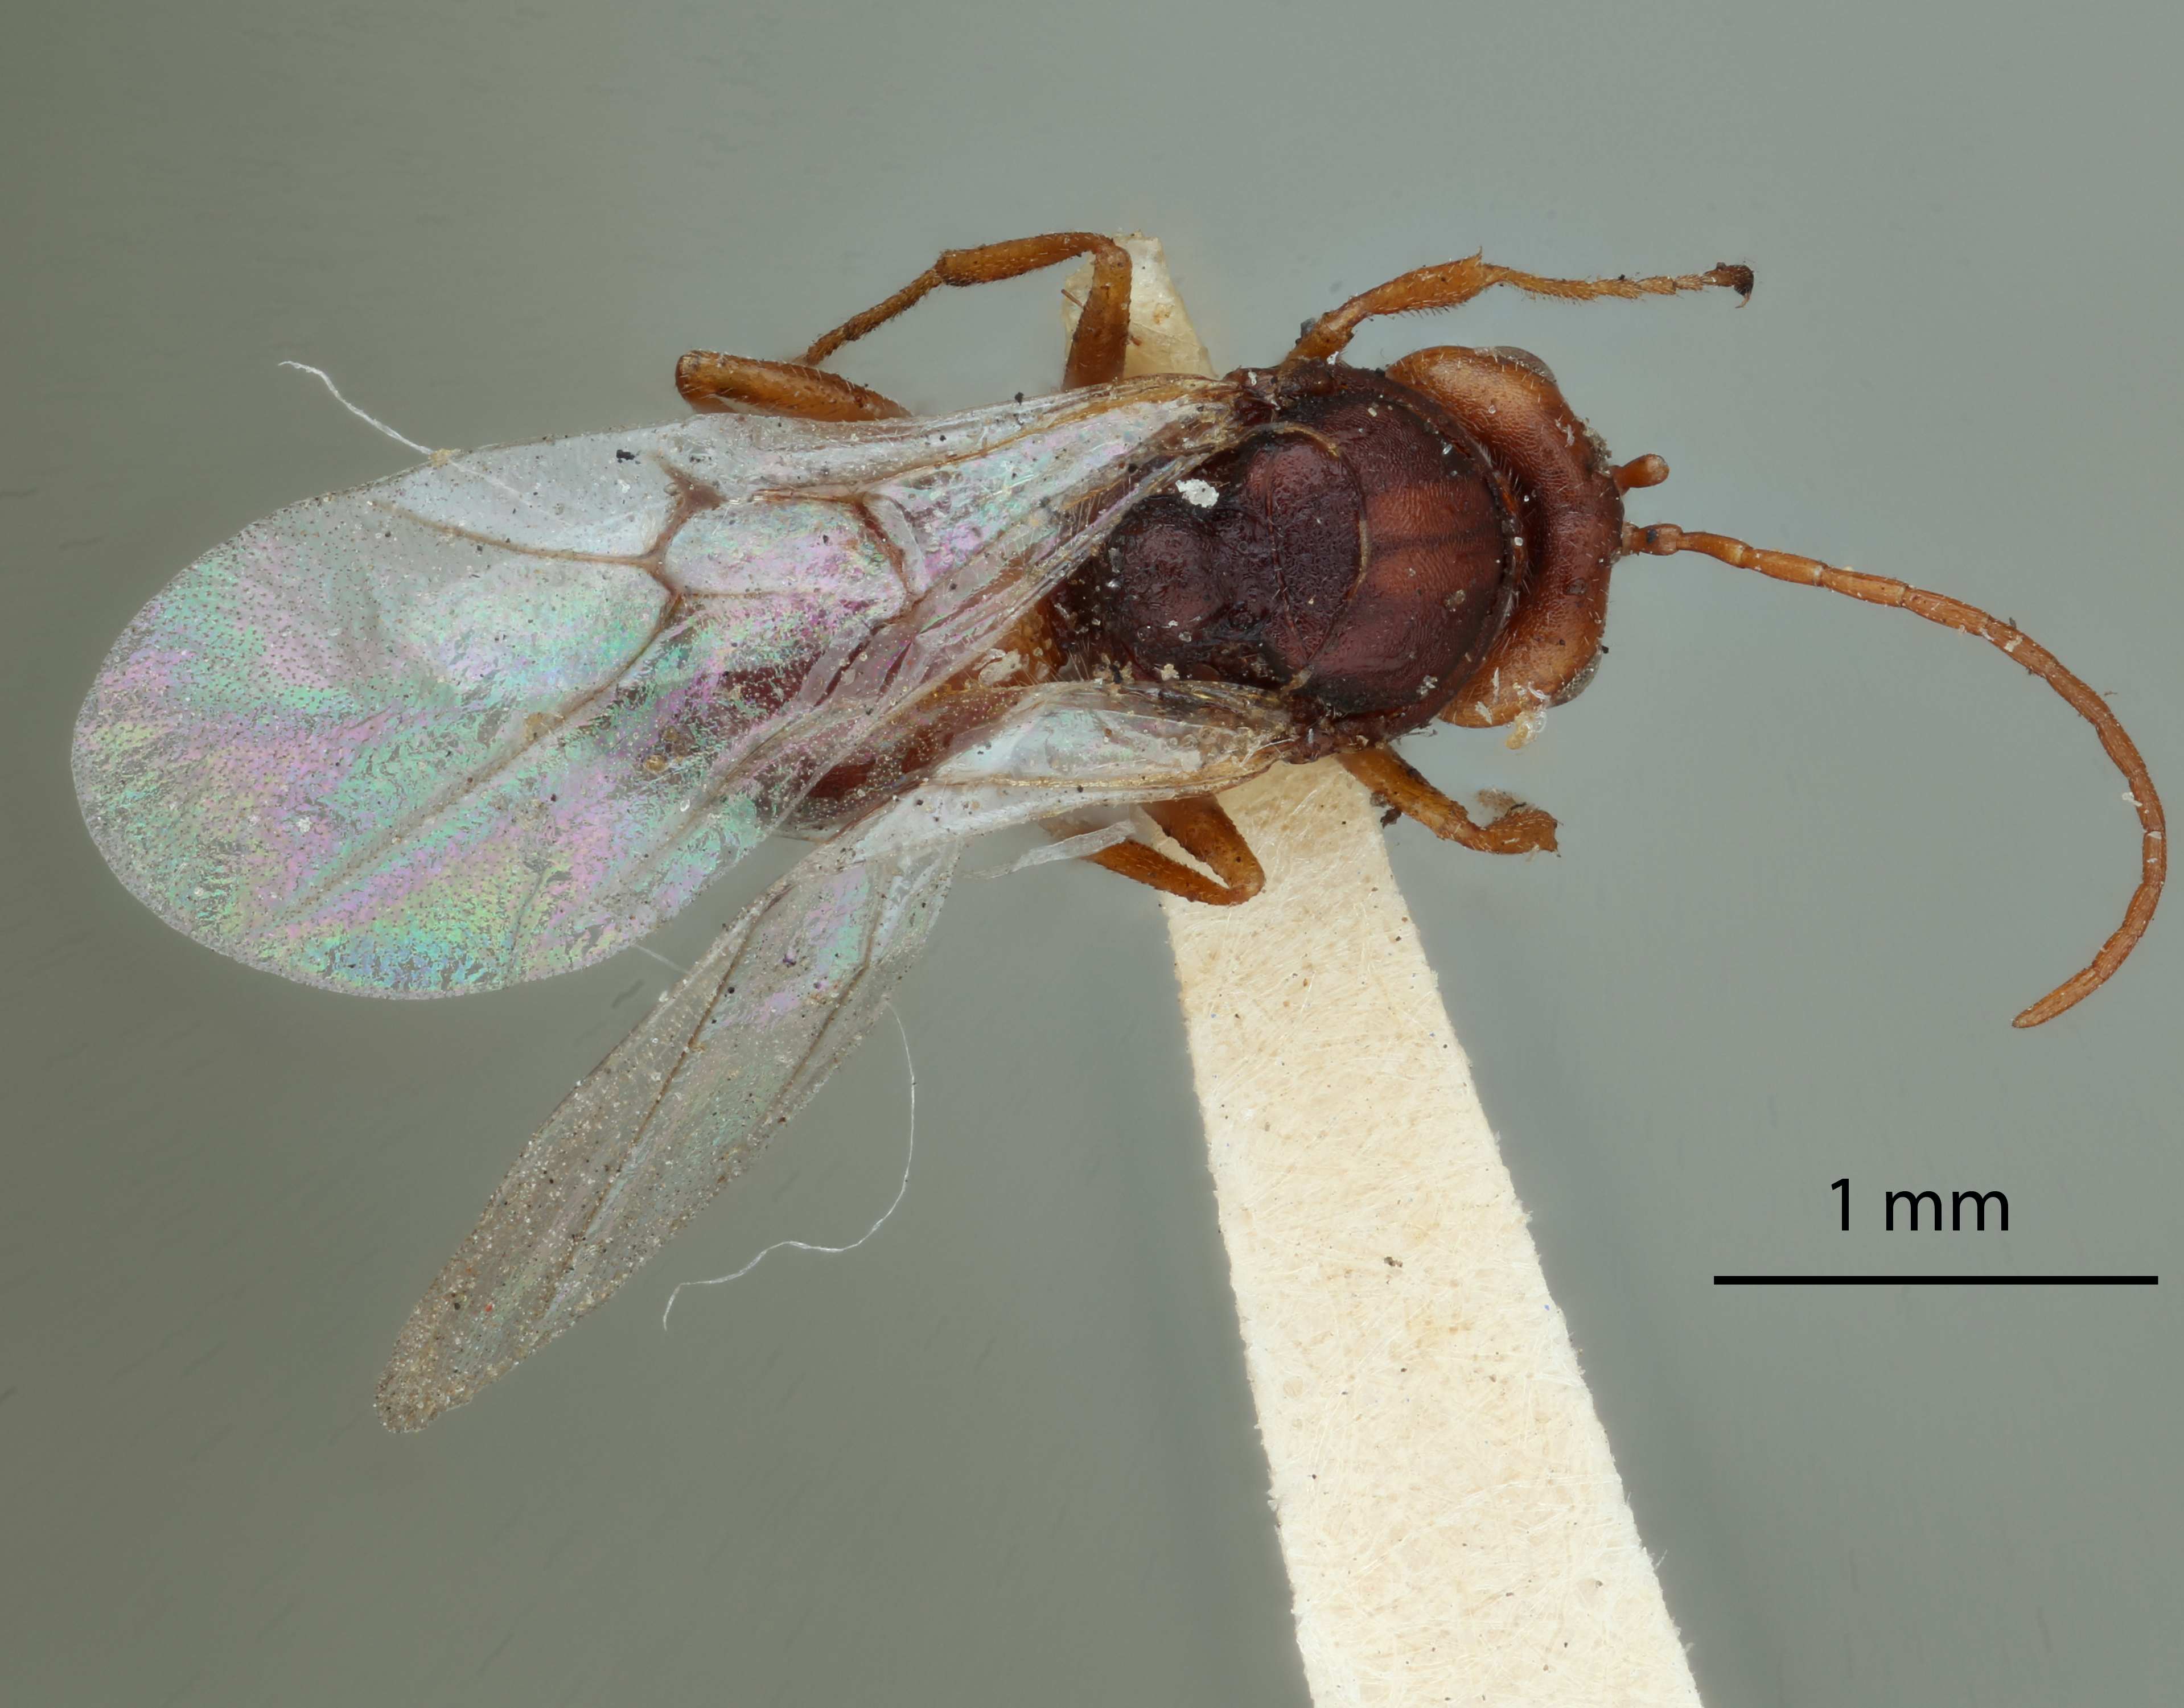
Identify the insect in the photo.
Aulax chrysothamni
